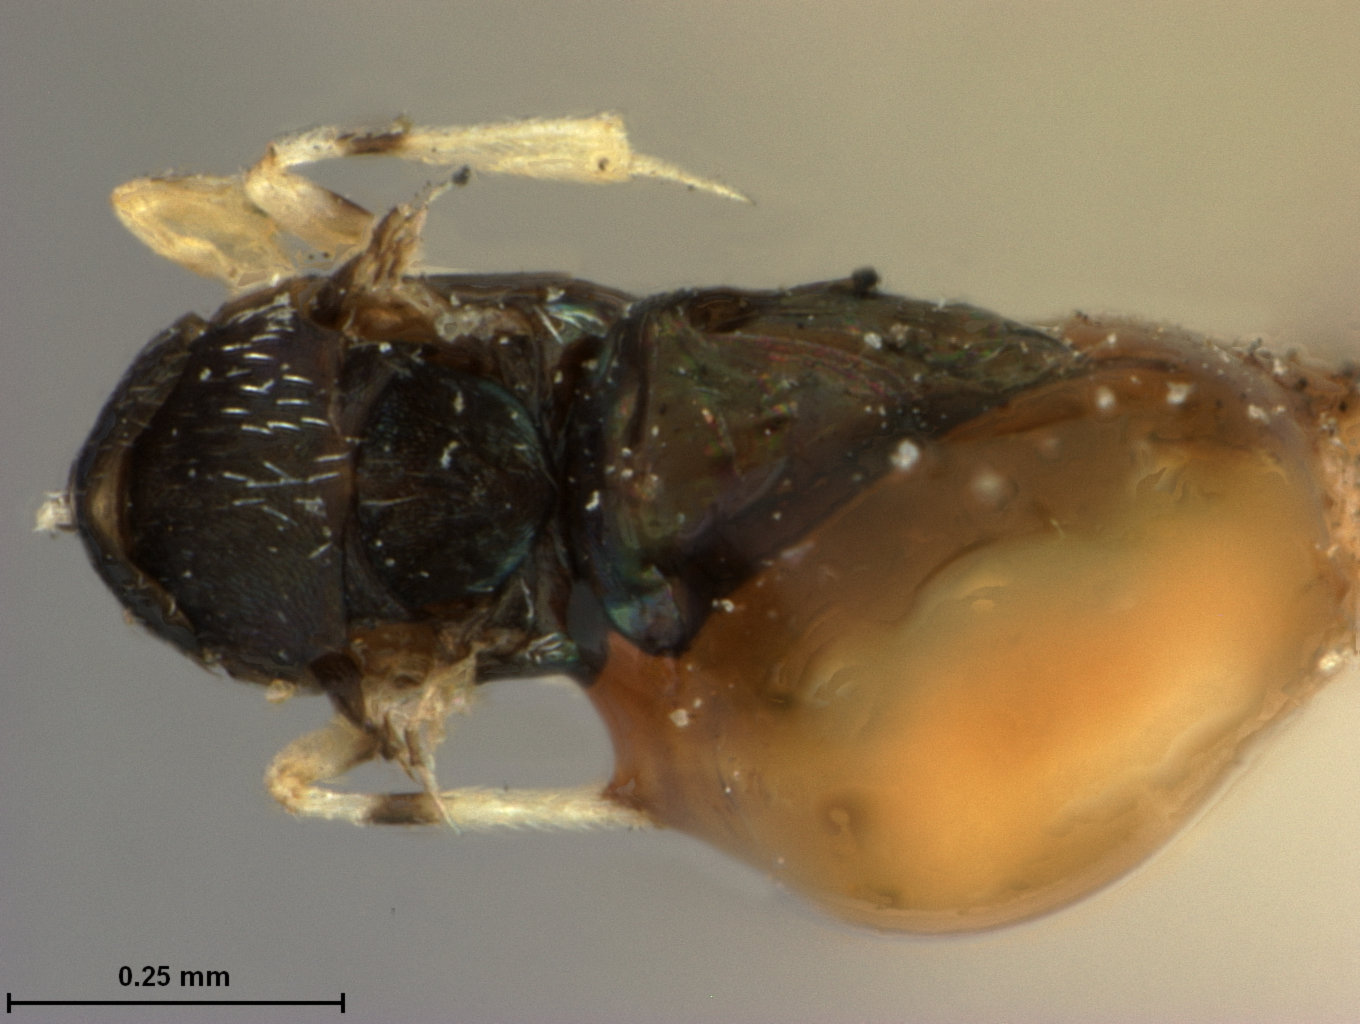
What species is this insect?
Apterencyrtus pulchricornis
